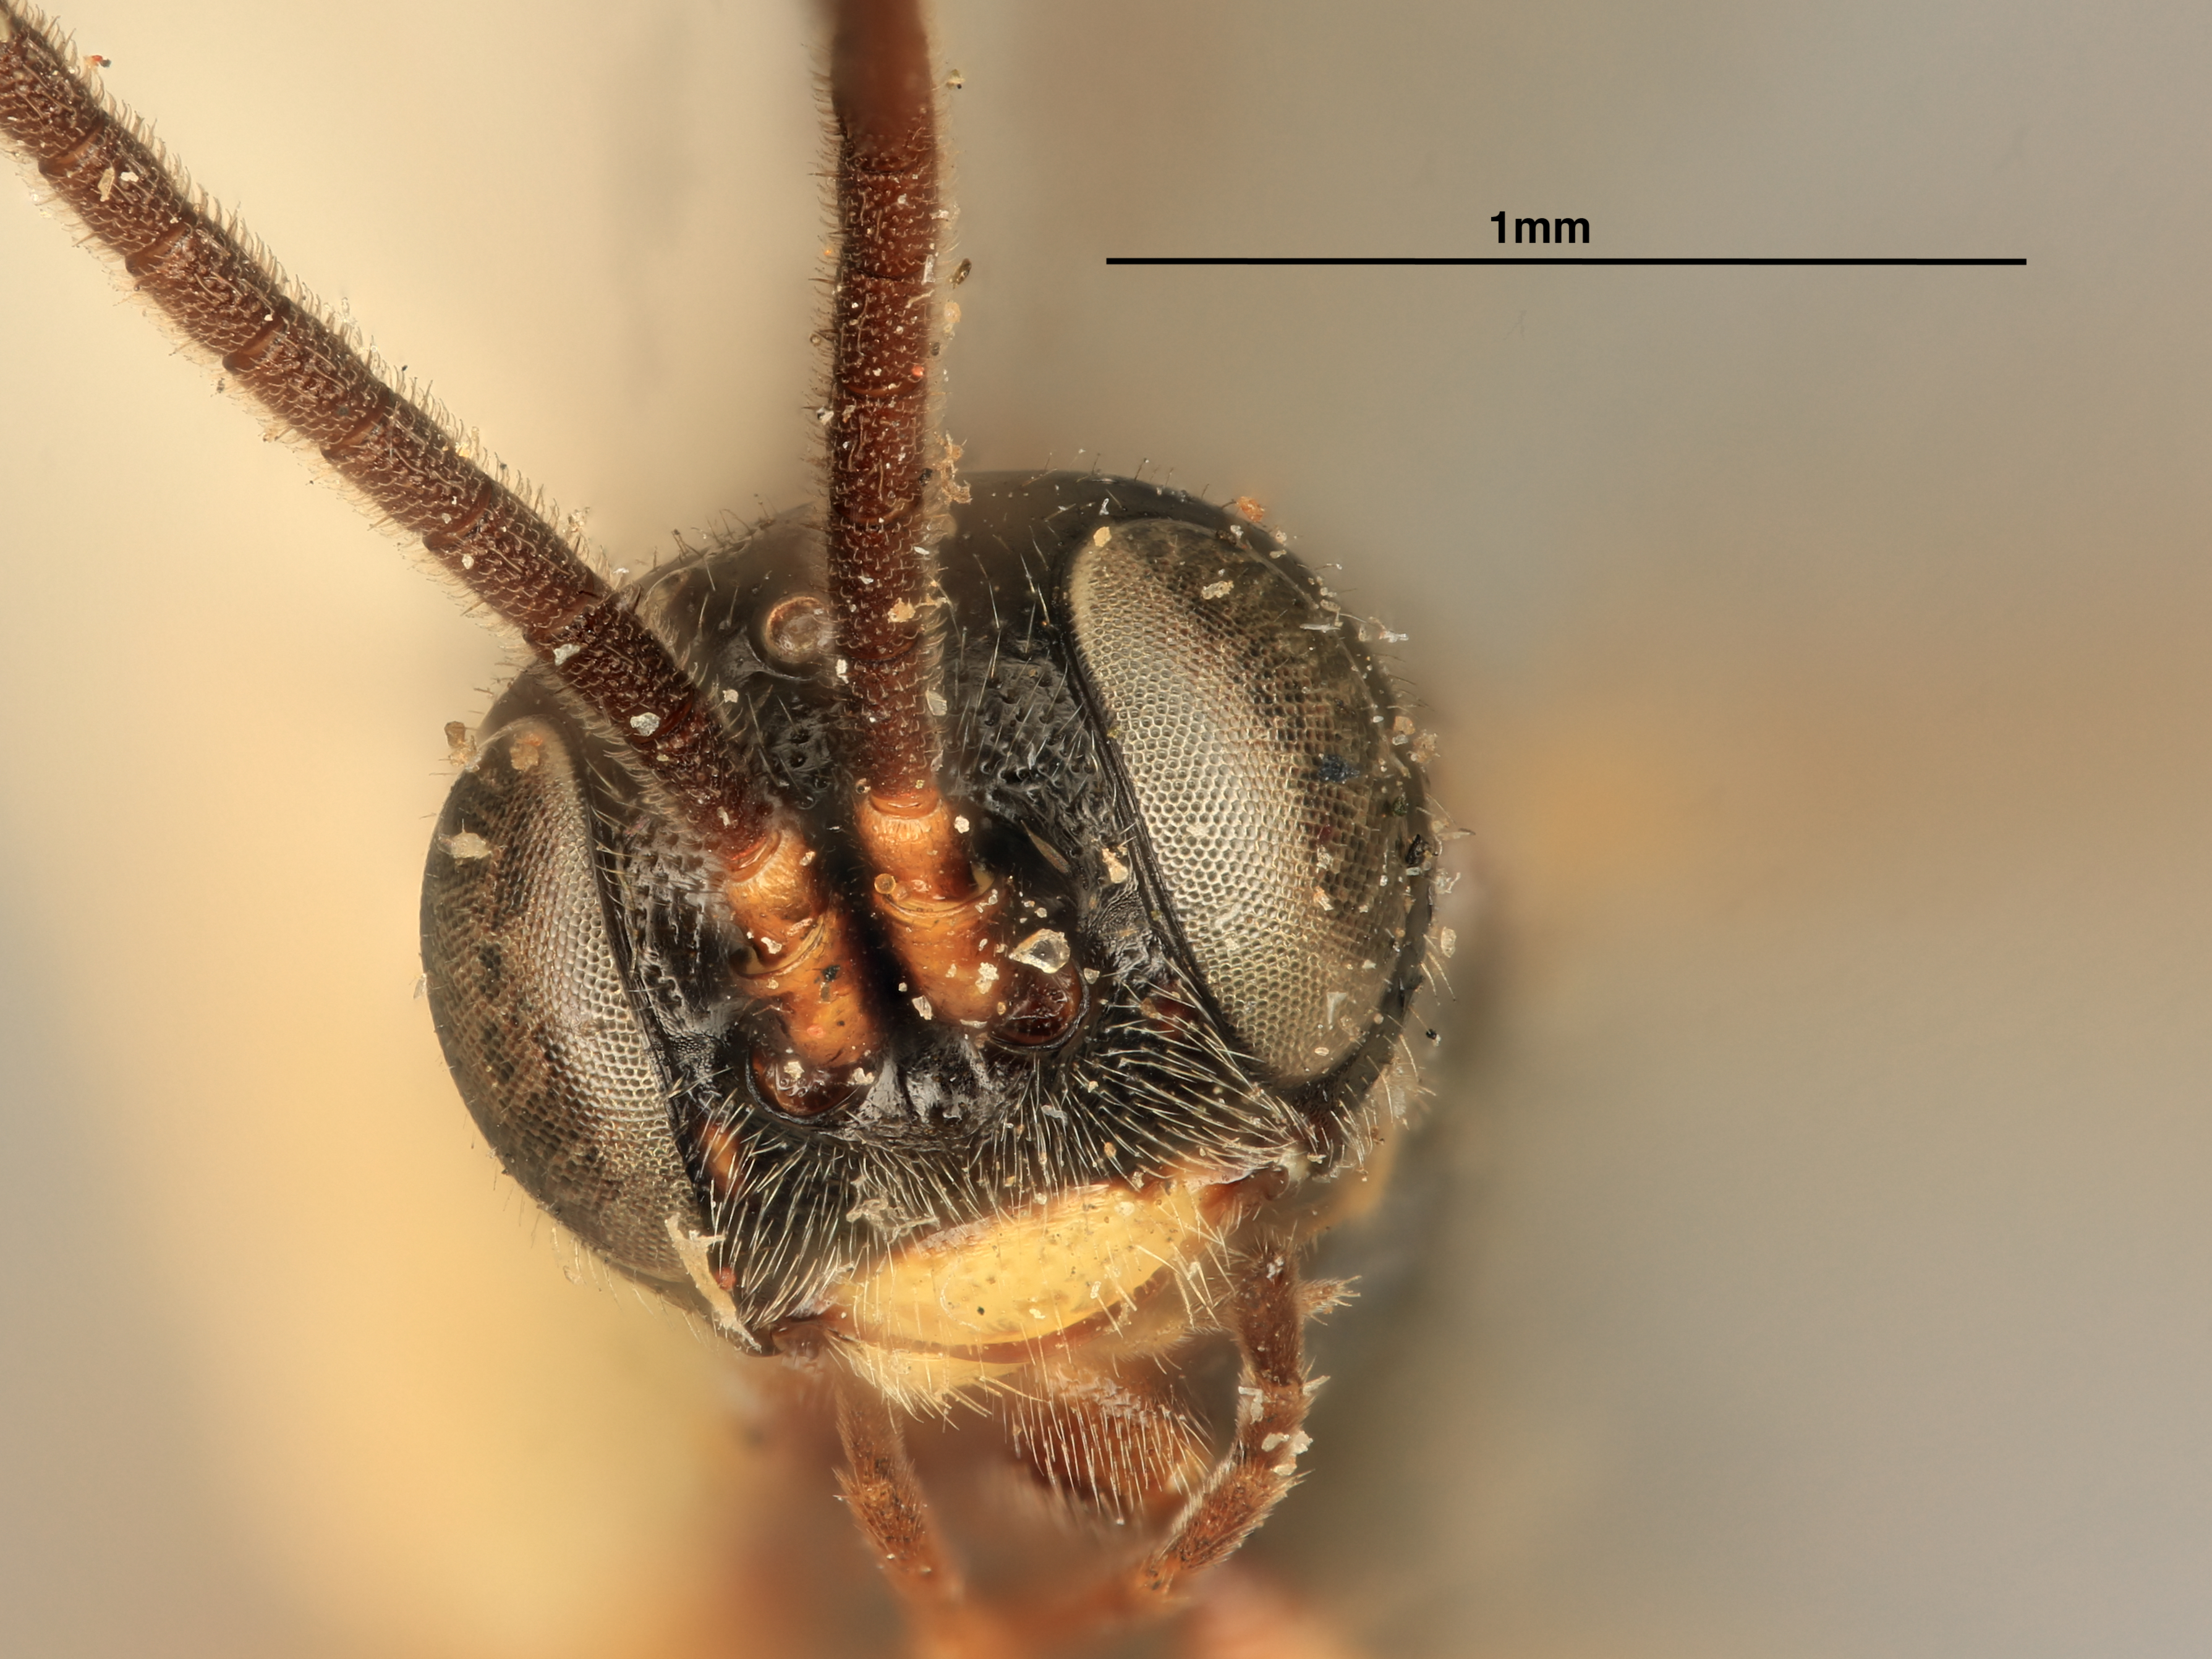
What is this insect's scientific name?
Phygadeuon taeniatus
